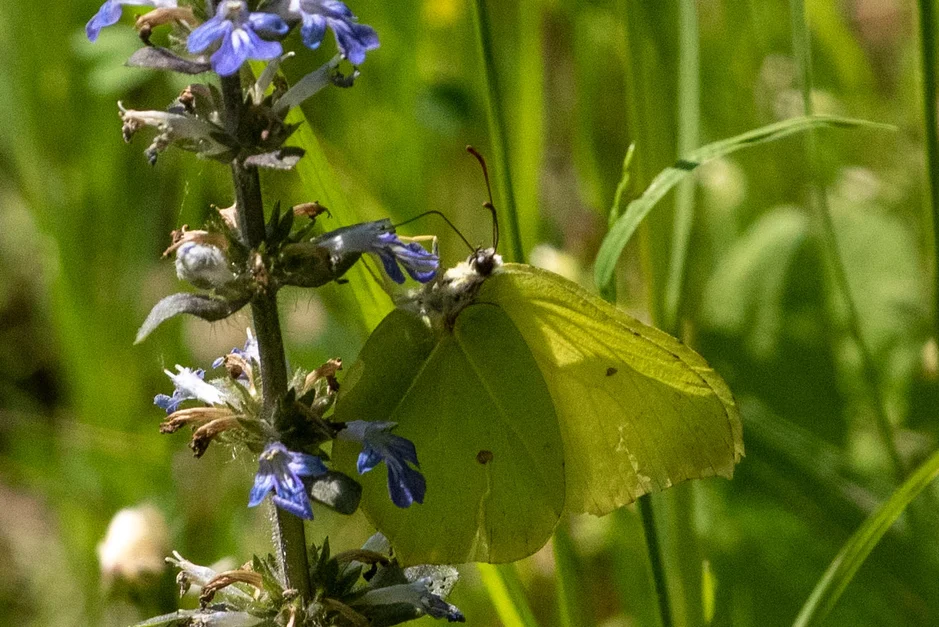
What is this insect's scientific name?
Gonepteryx rhamni
